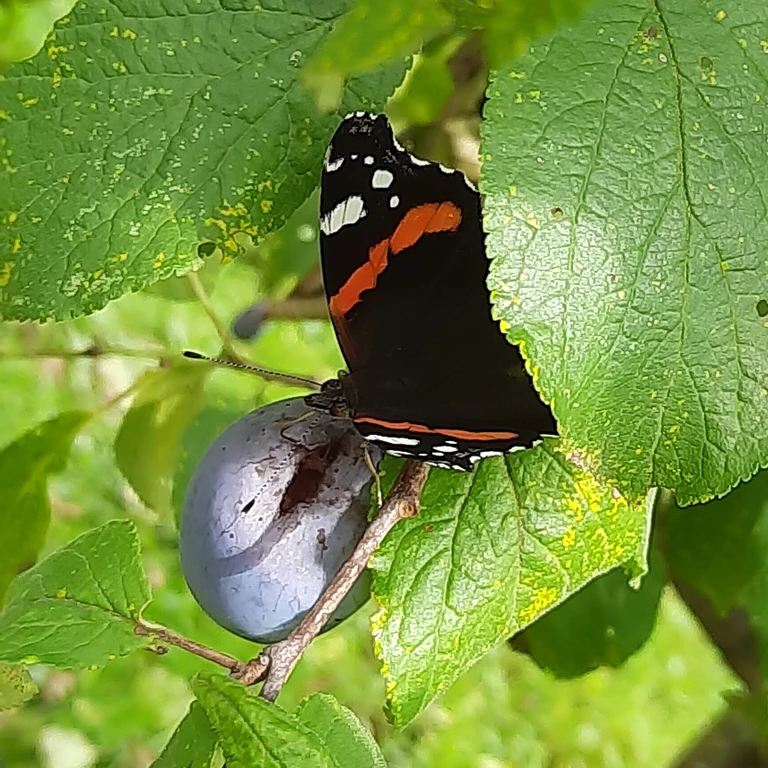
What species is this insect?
Vanessa atalanta
